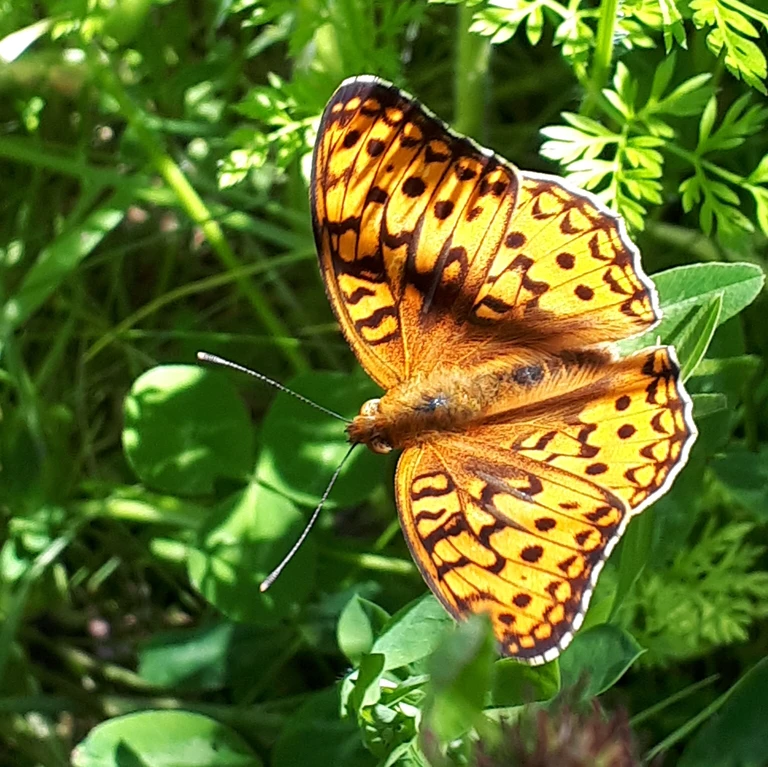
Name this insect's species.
Fabriciana adippe
